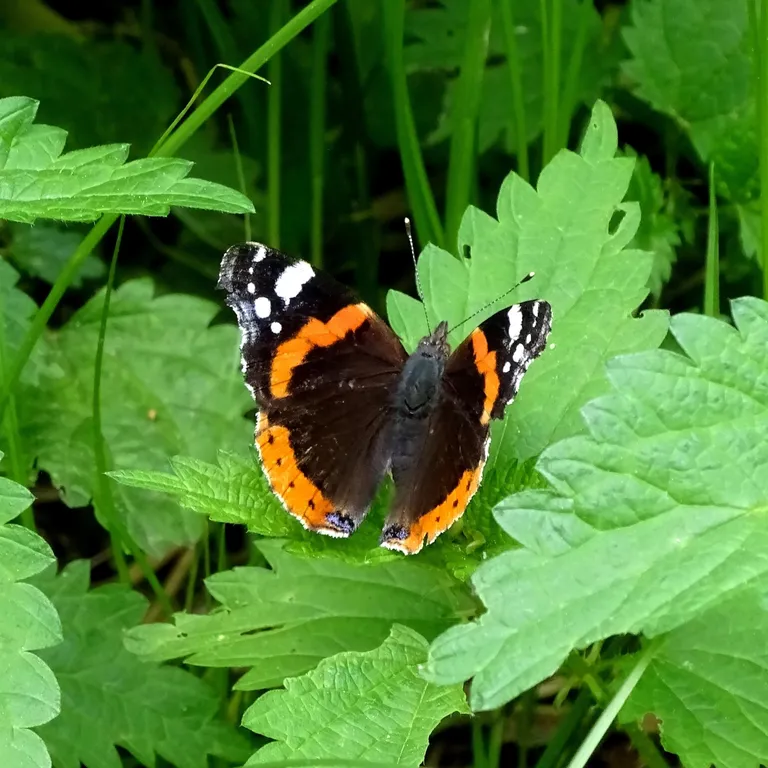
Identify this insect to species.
Vanessa atalanta
